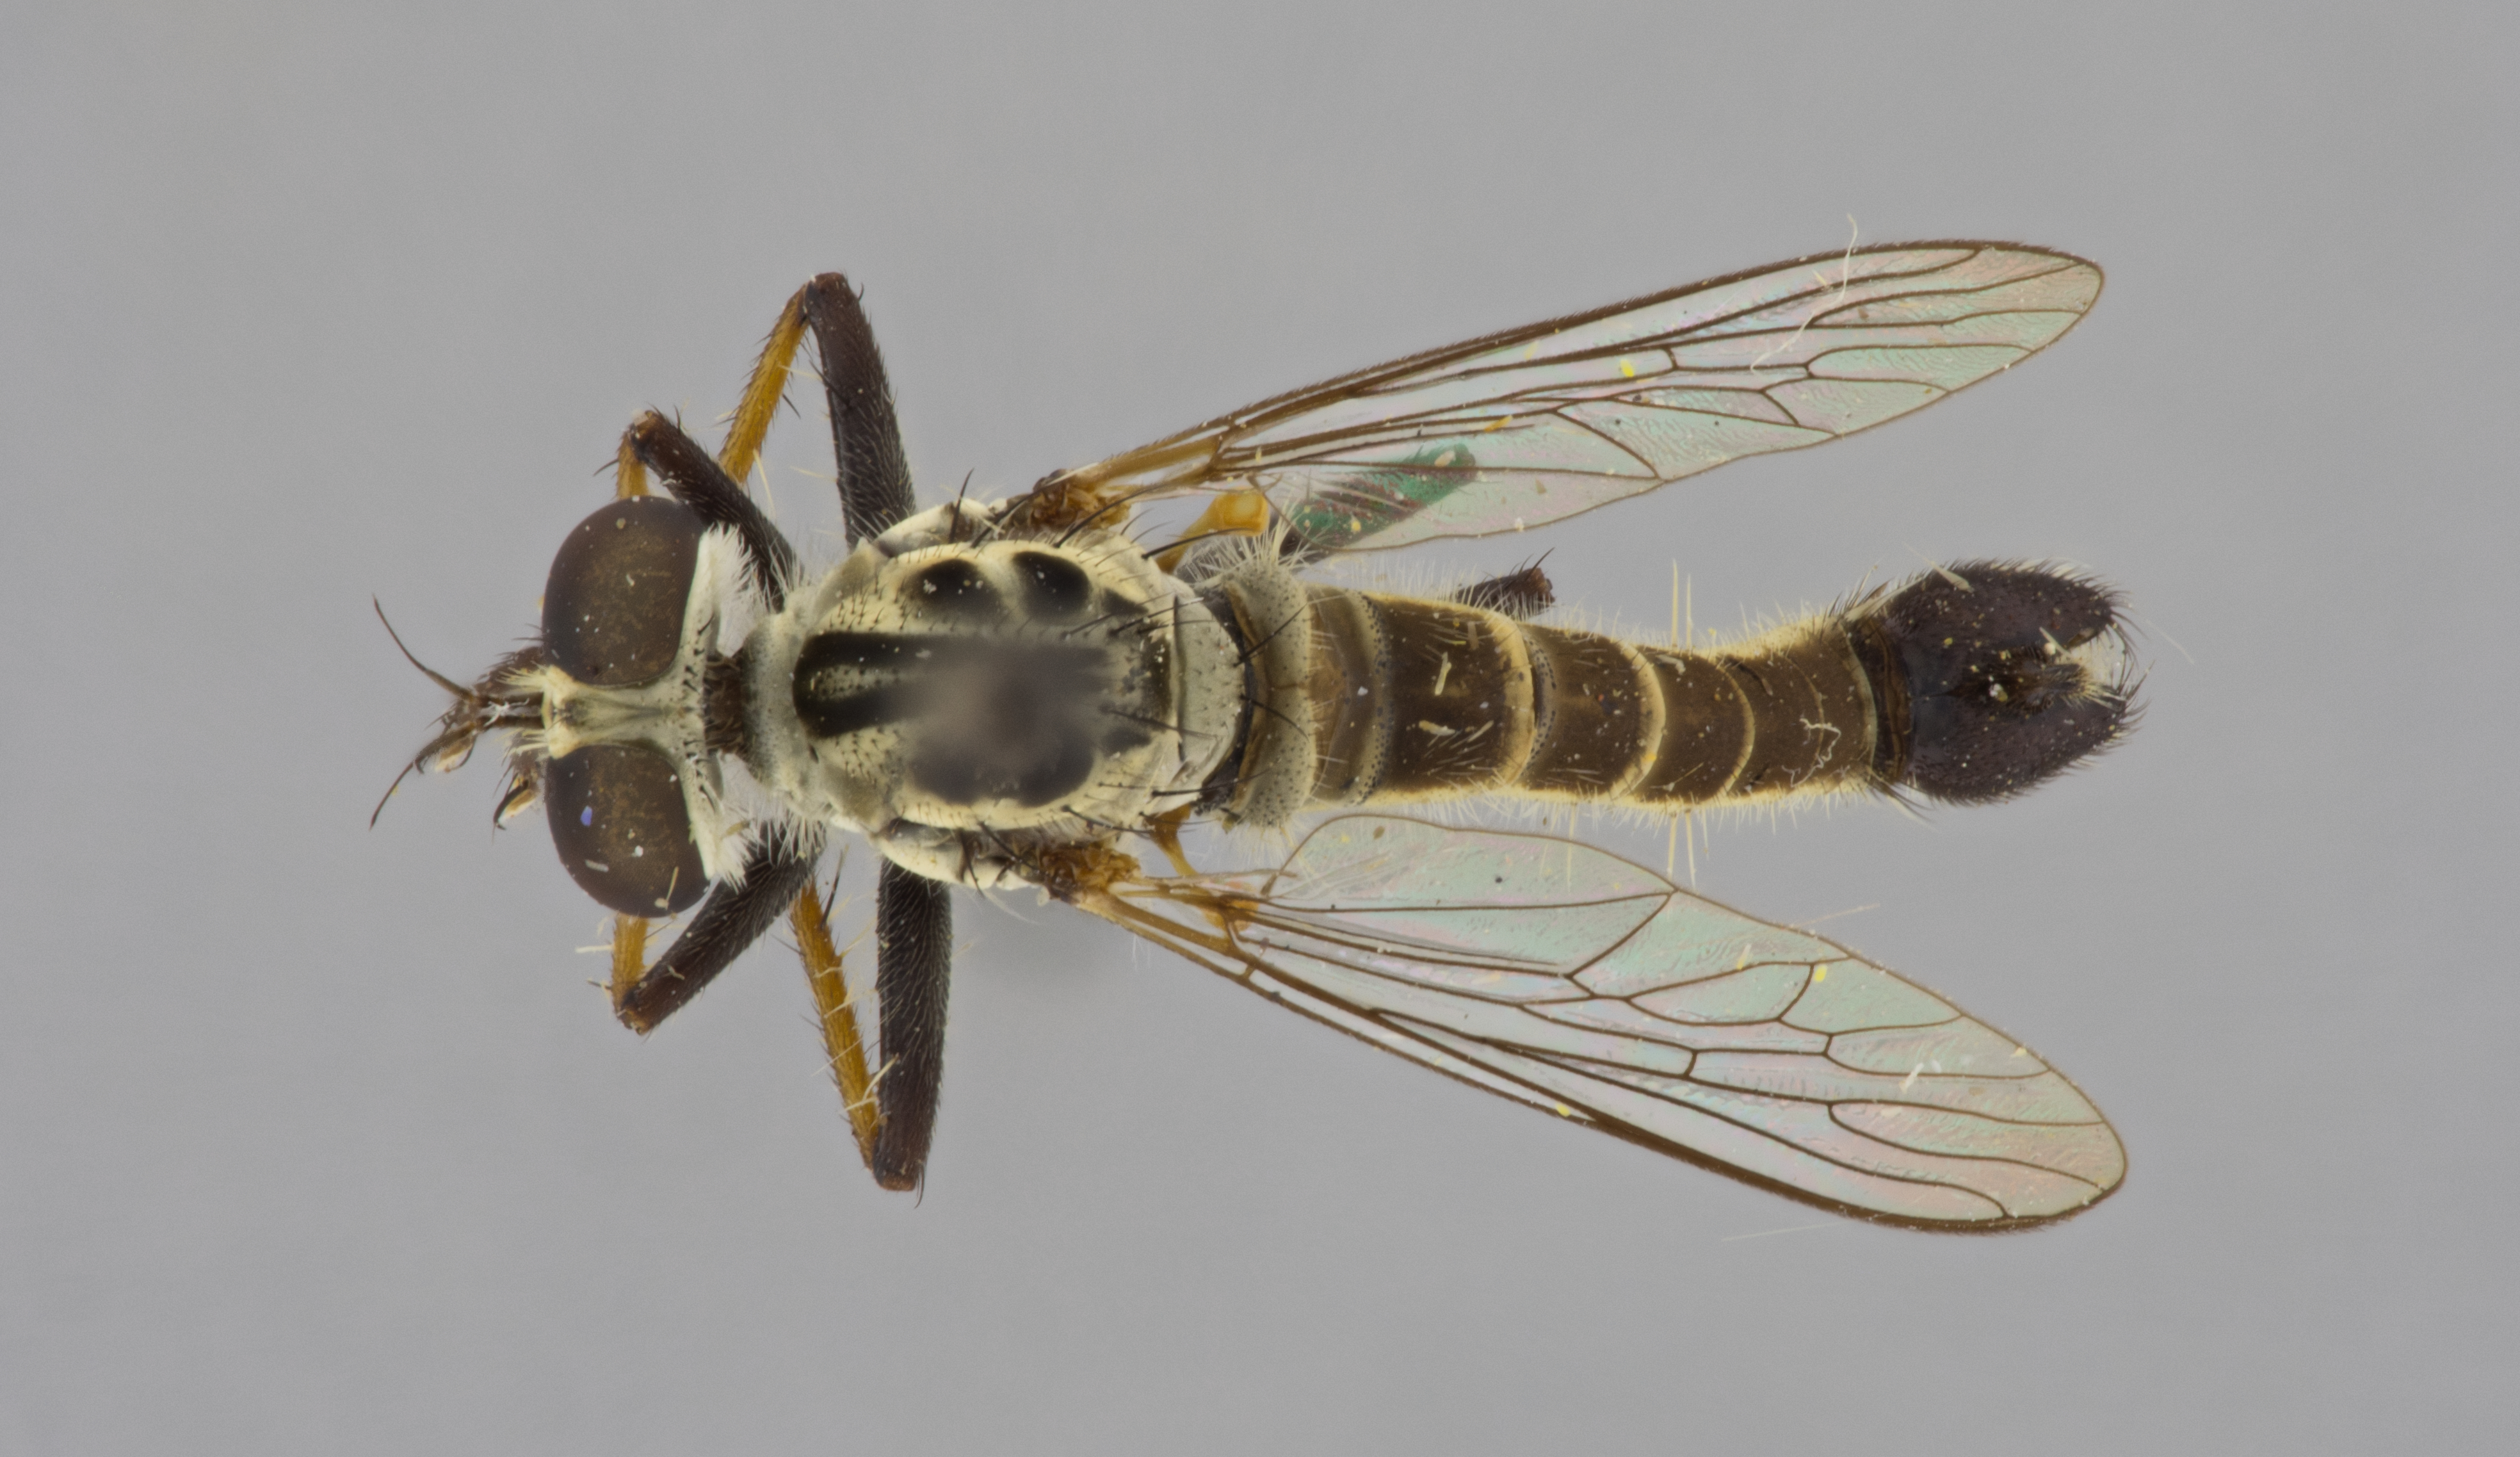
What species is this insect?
Wilcoxius bullatus
